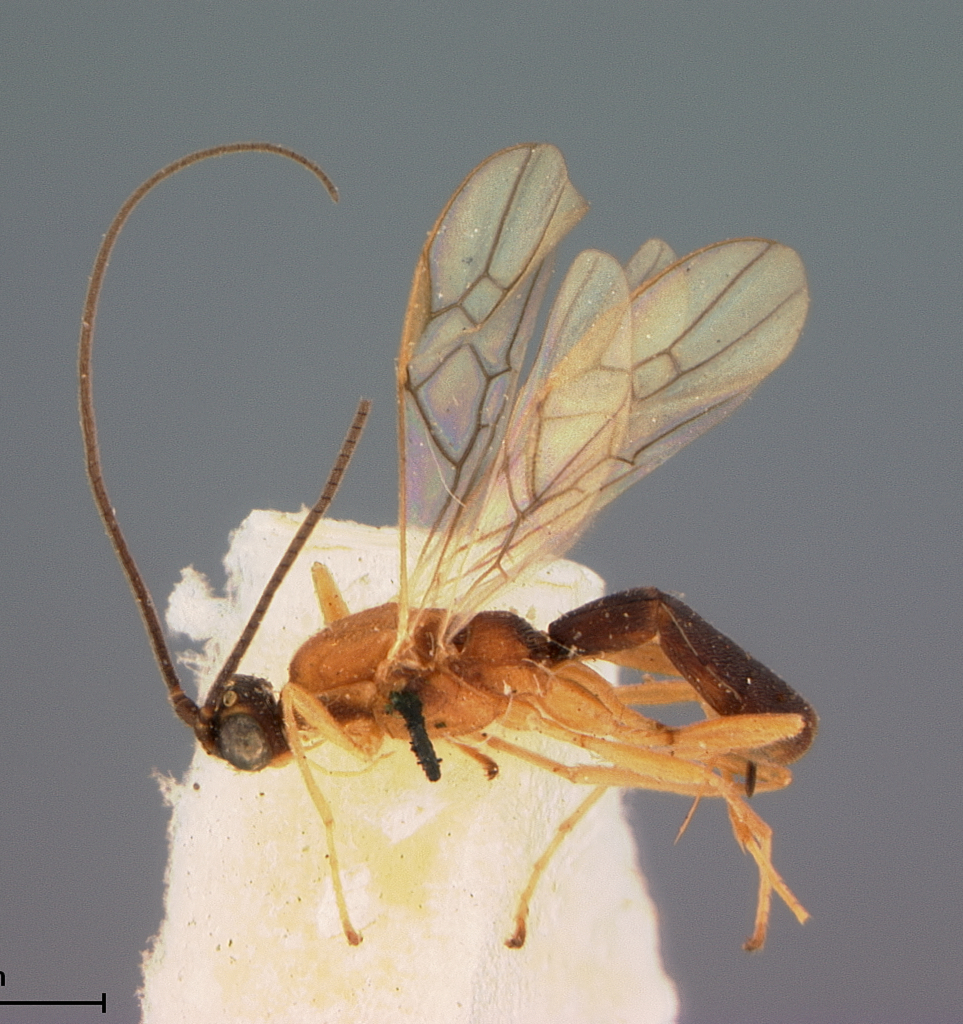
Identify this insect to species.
Rhogas thoracicus
